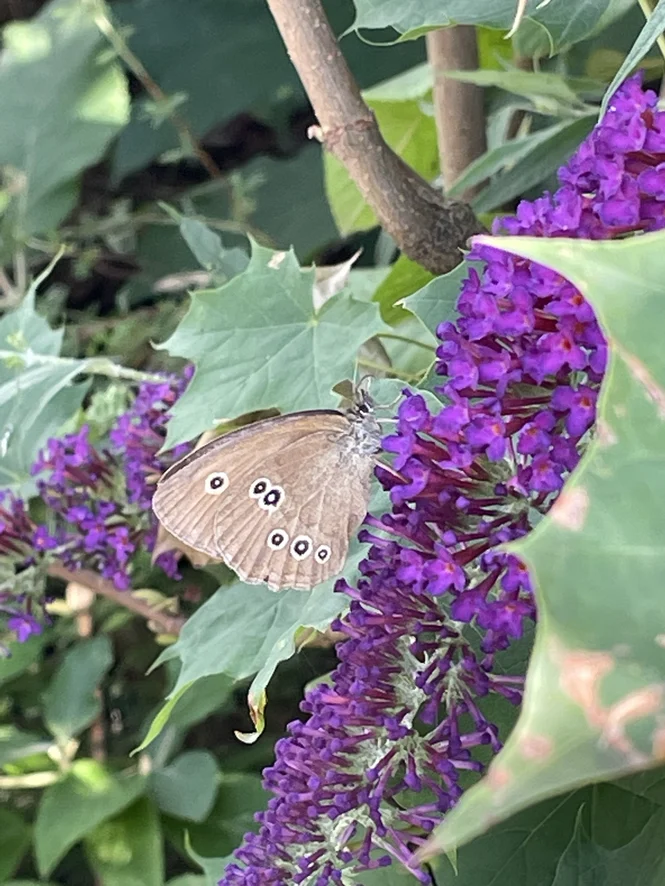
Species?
Aphantopus hyperantus
